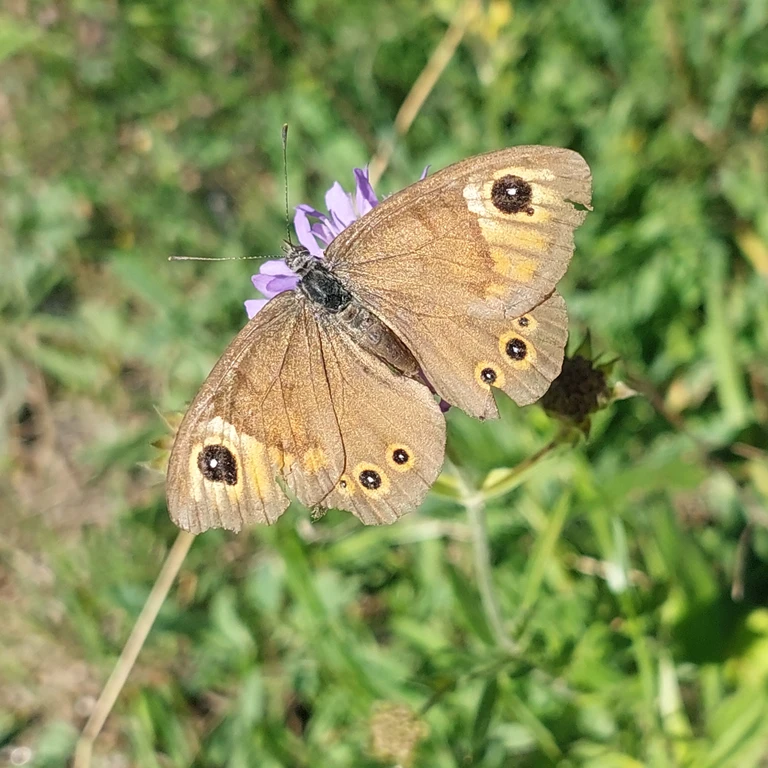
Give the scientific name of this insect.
Lasiommata maera (also Pararge maera)
